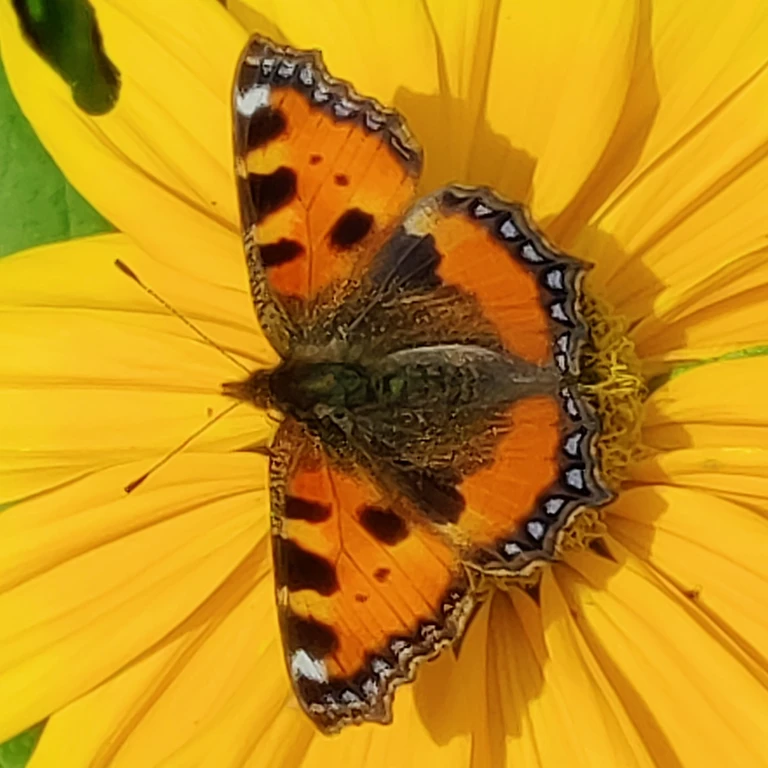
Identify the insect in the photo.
Aglais urticae
